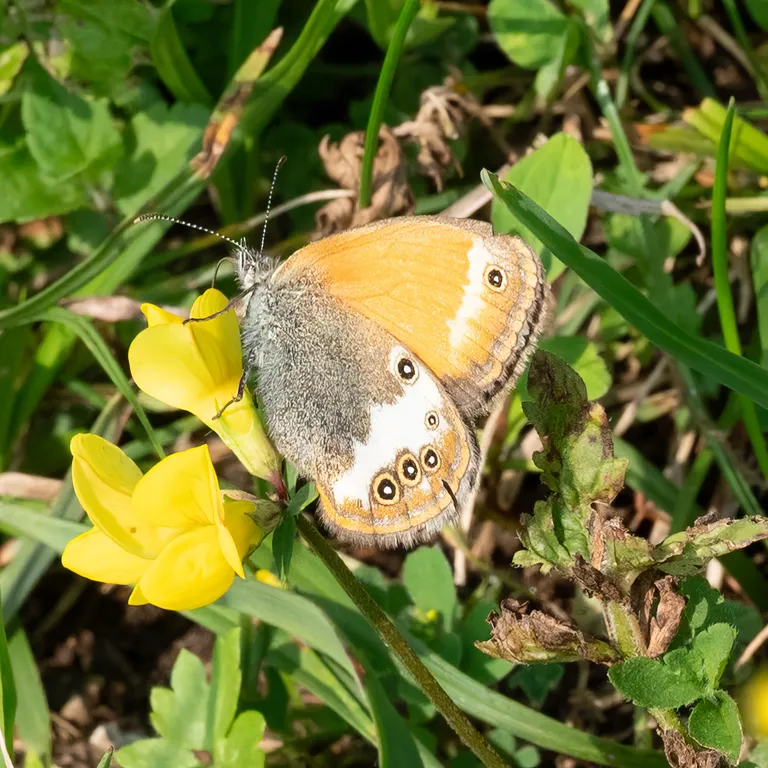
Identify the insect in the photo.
Coenonympha arcania
